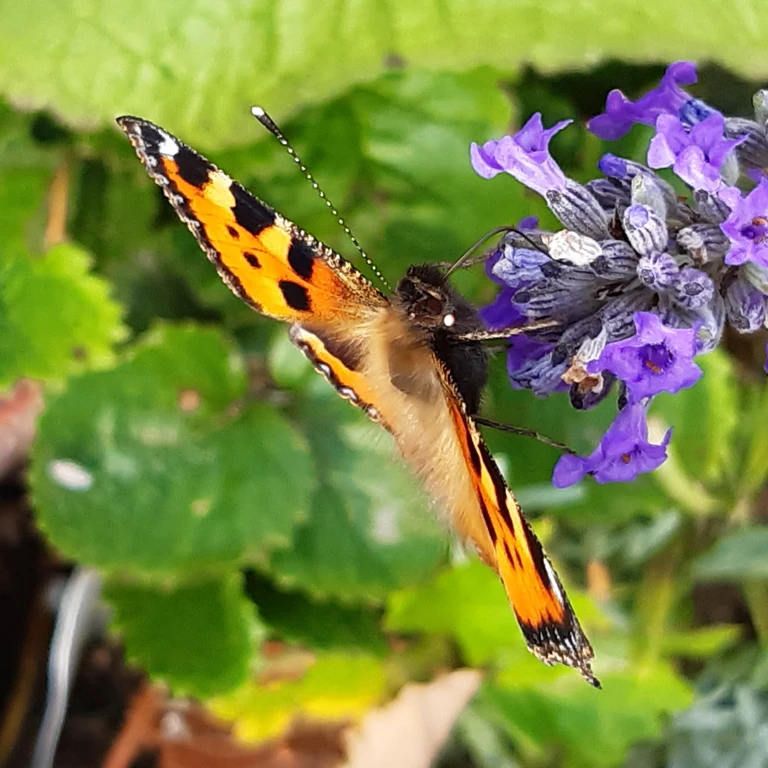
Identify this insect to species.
Aglais urticae
